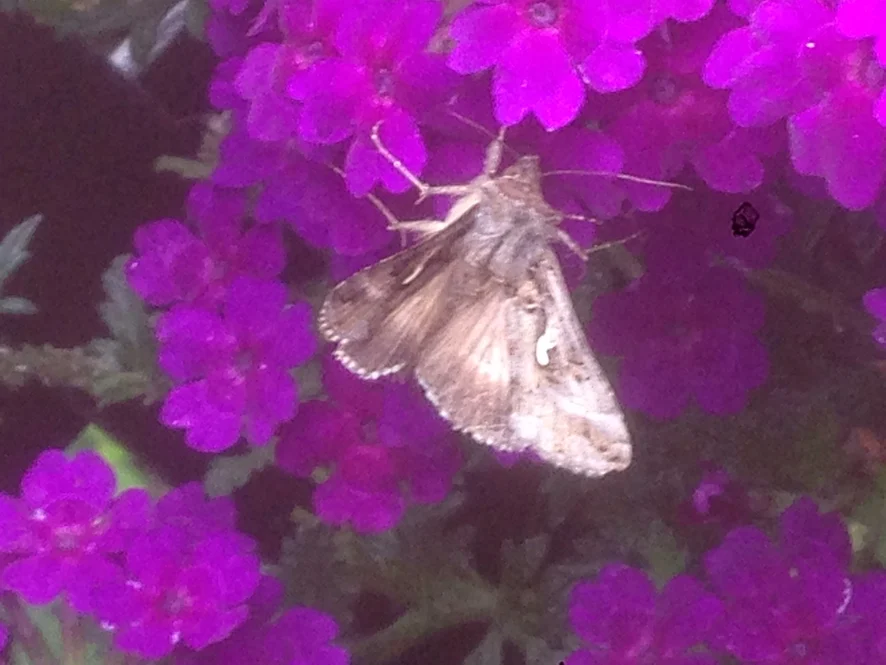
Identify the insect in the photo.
Autographa gamma
